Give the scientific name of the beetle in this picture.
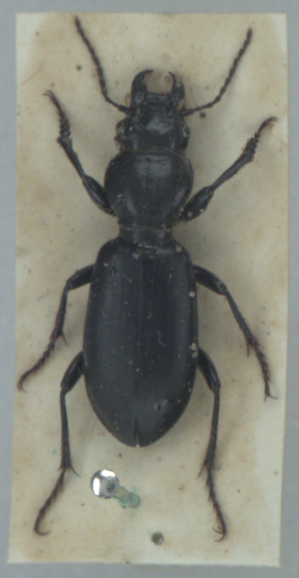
Broscus cephalotes
